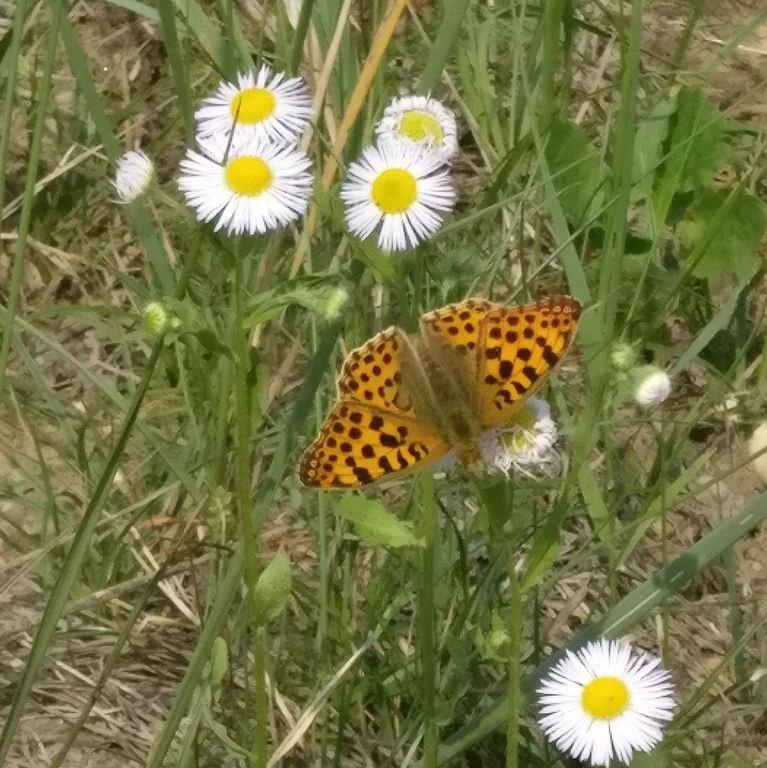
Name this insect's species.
Issoria lathonia
